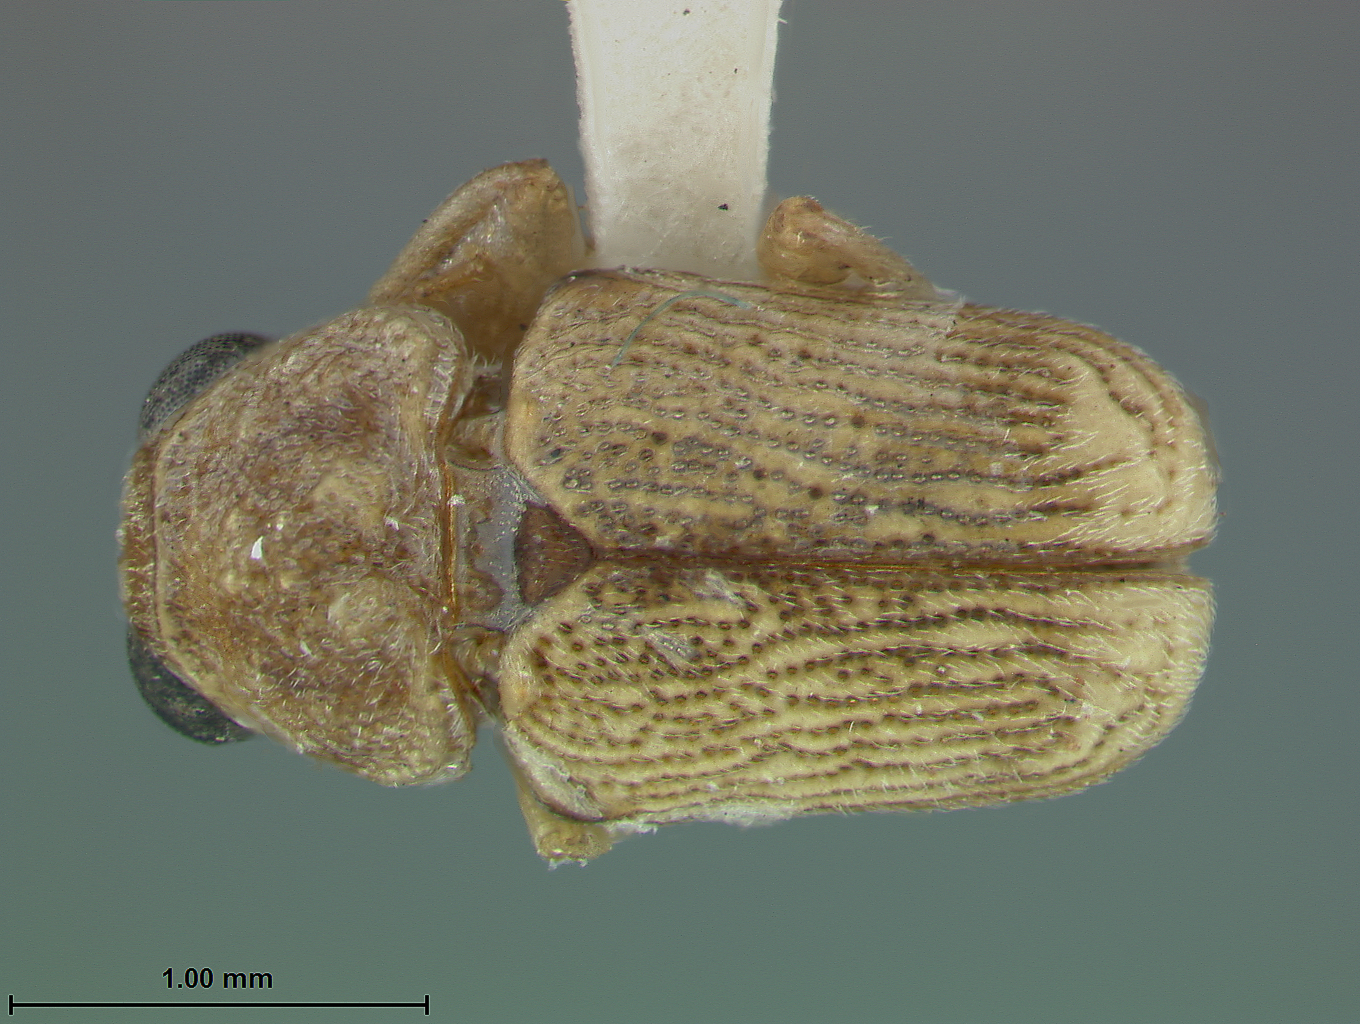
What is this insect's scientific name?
Thelyterotarsus indicus
